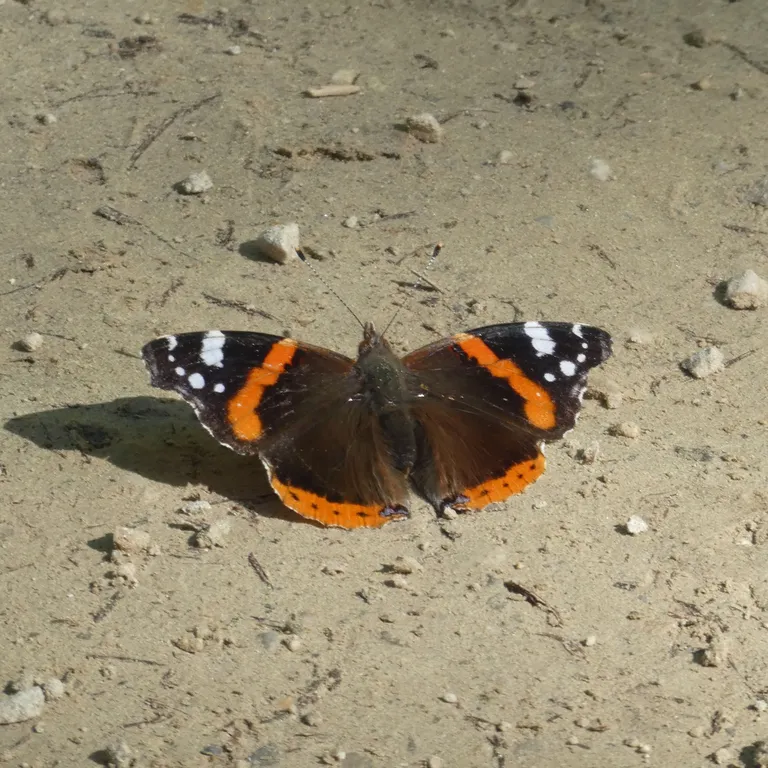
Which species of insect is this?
Vanessa atalanta
